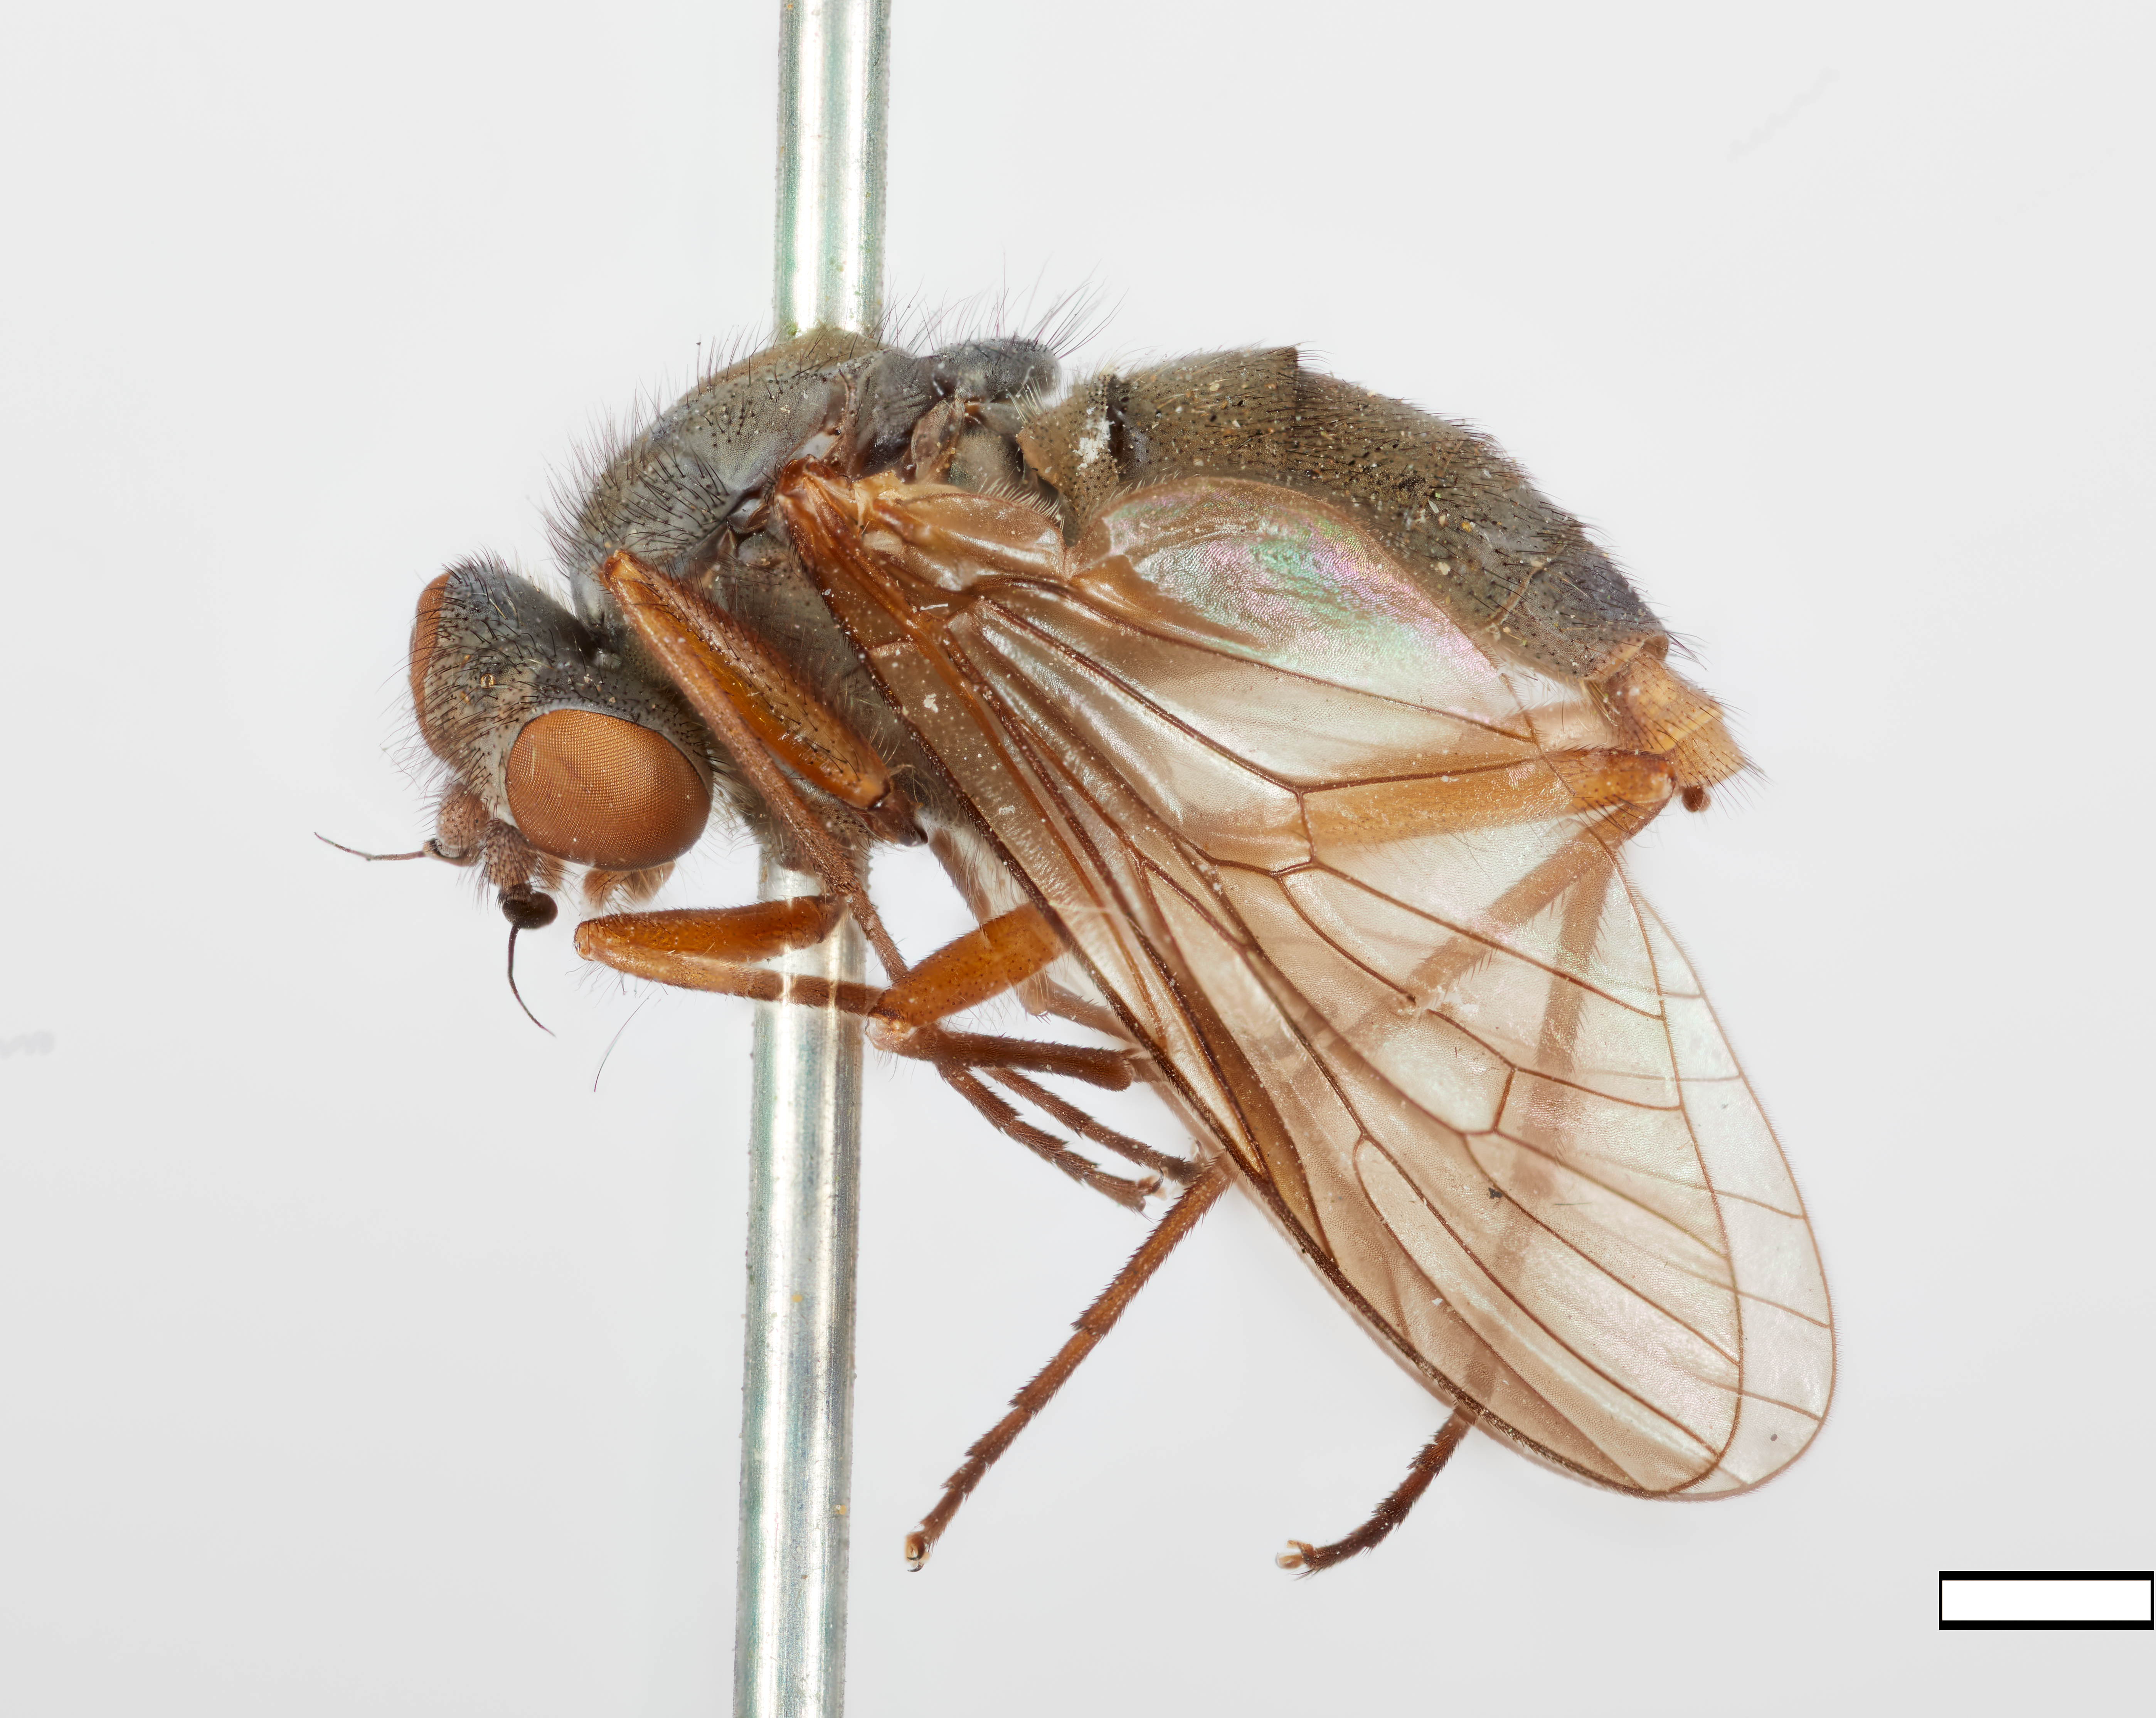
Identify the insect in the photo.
Symphoromyia modesta
